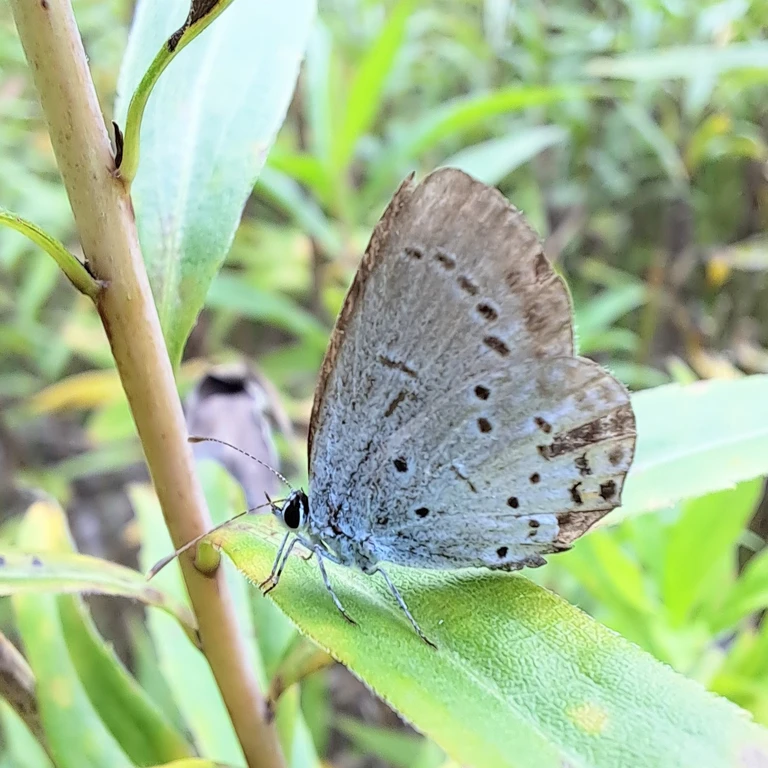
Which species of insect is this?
Cupido argiades (also Elkalyce argiades)
